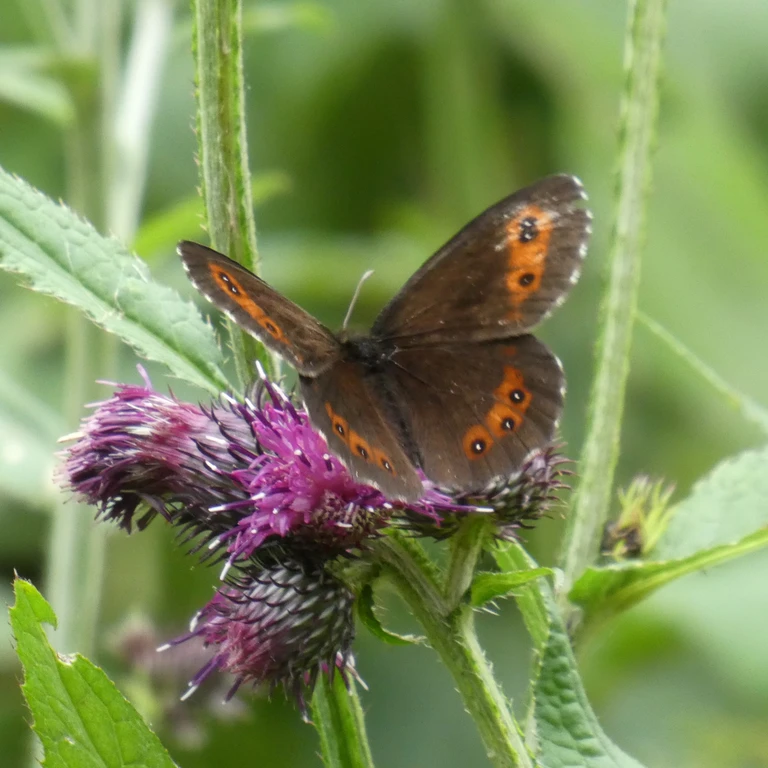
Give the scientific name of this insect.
Erebia ligea
